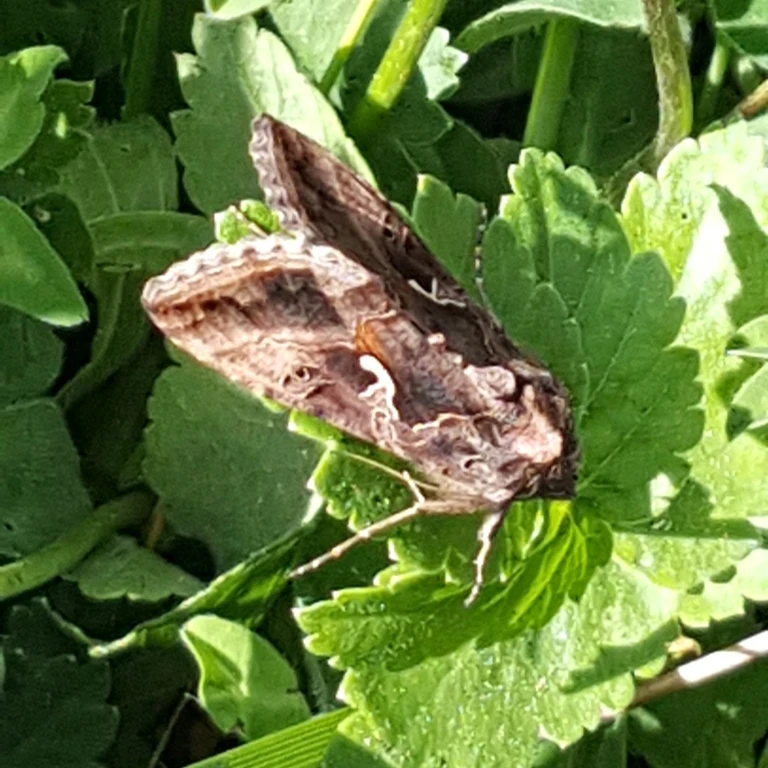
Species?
Autographa gamma
